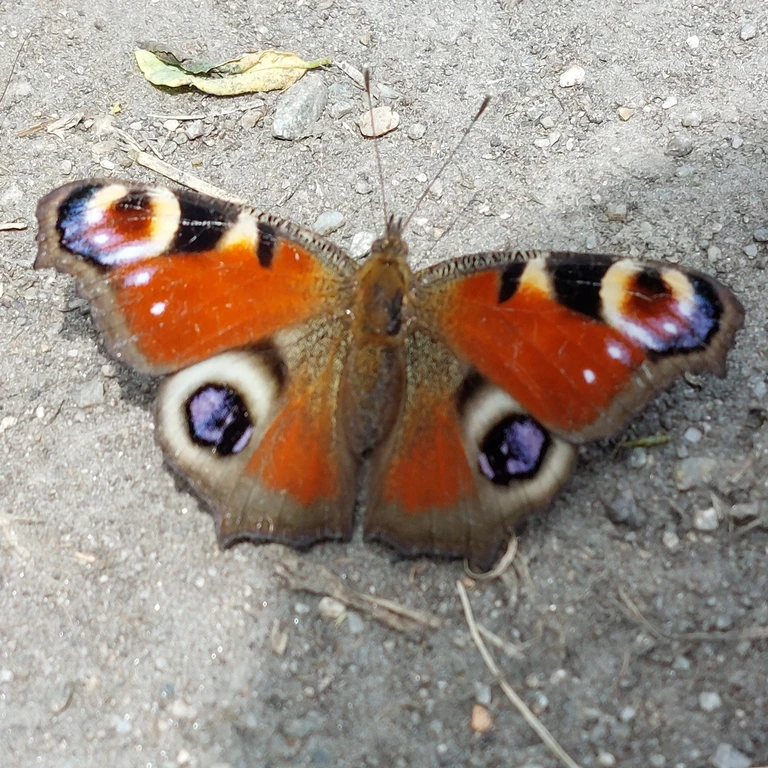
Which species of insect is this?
Aglais io
